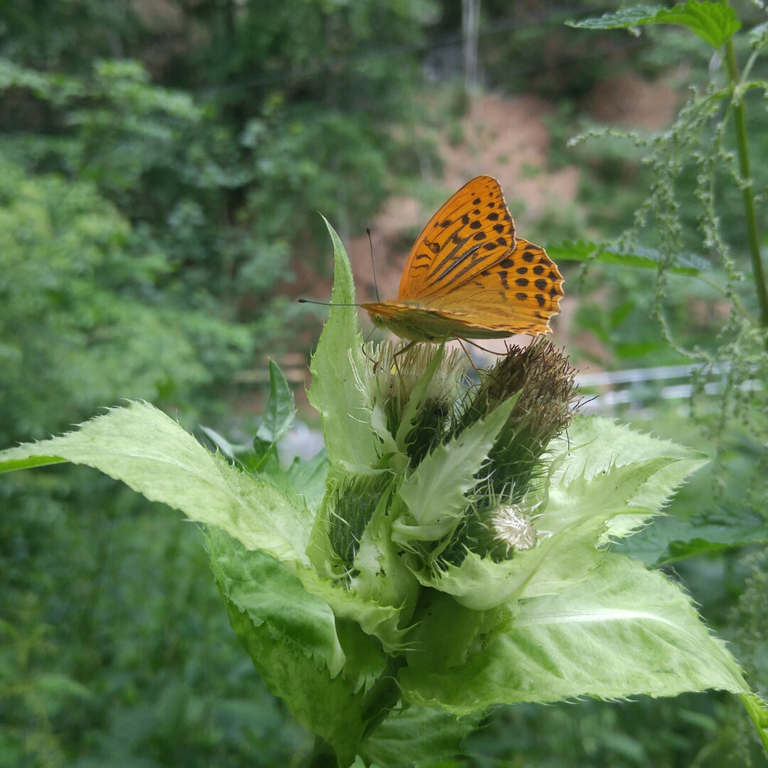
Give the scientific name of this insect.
Argynnis paphia
